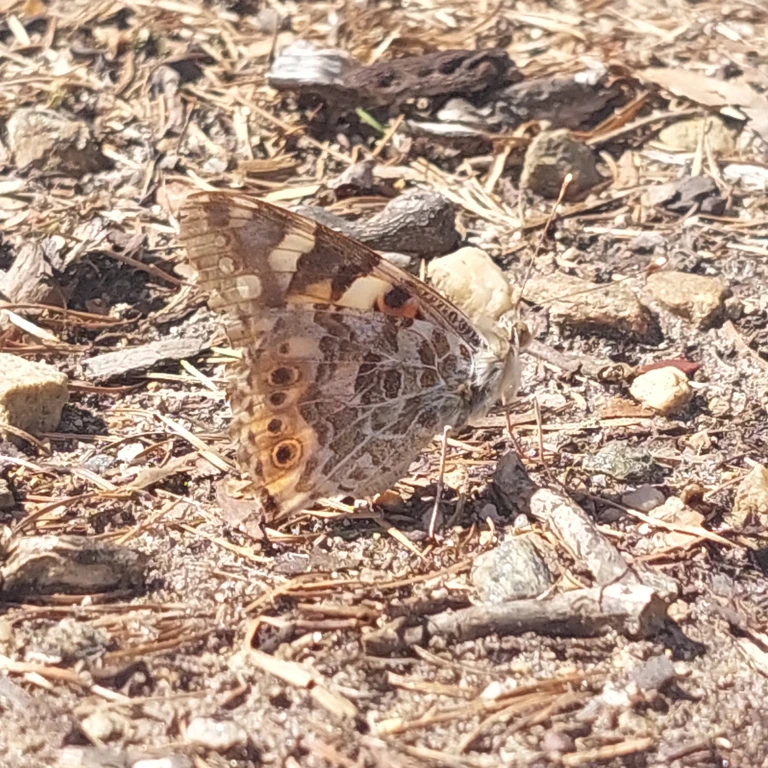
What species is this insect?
Vanessa cardui
